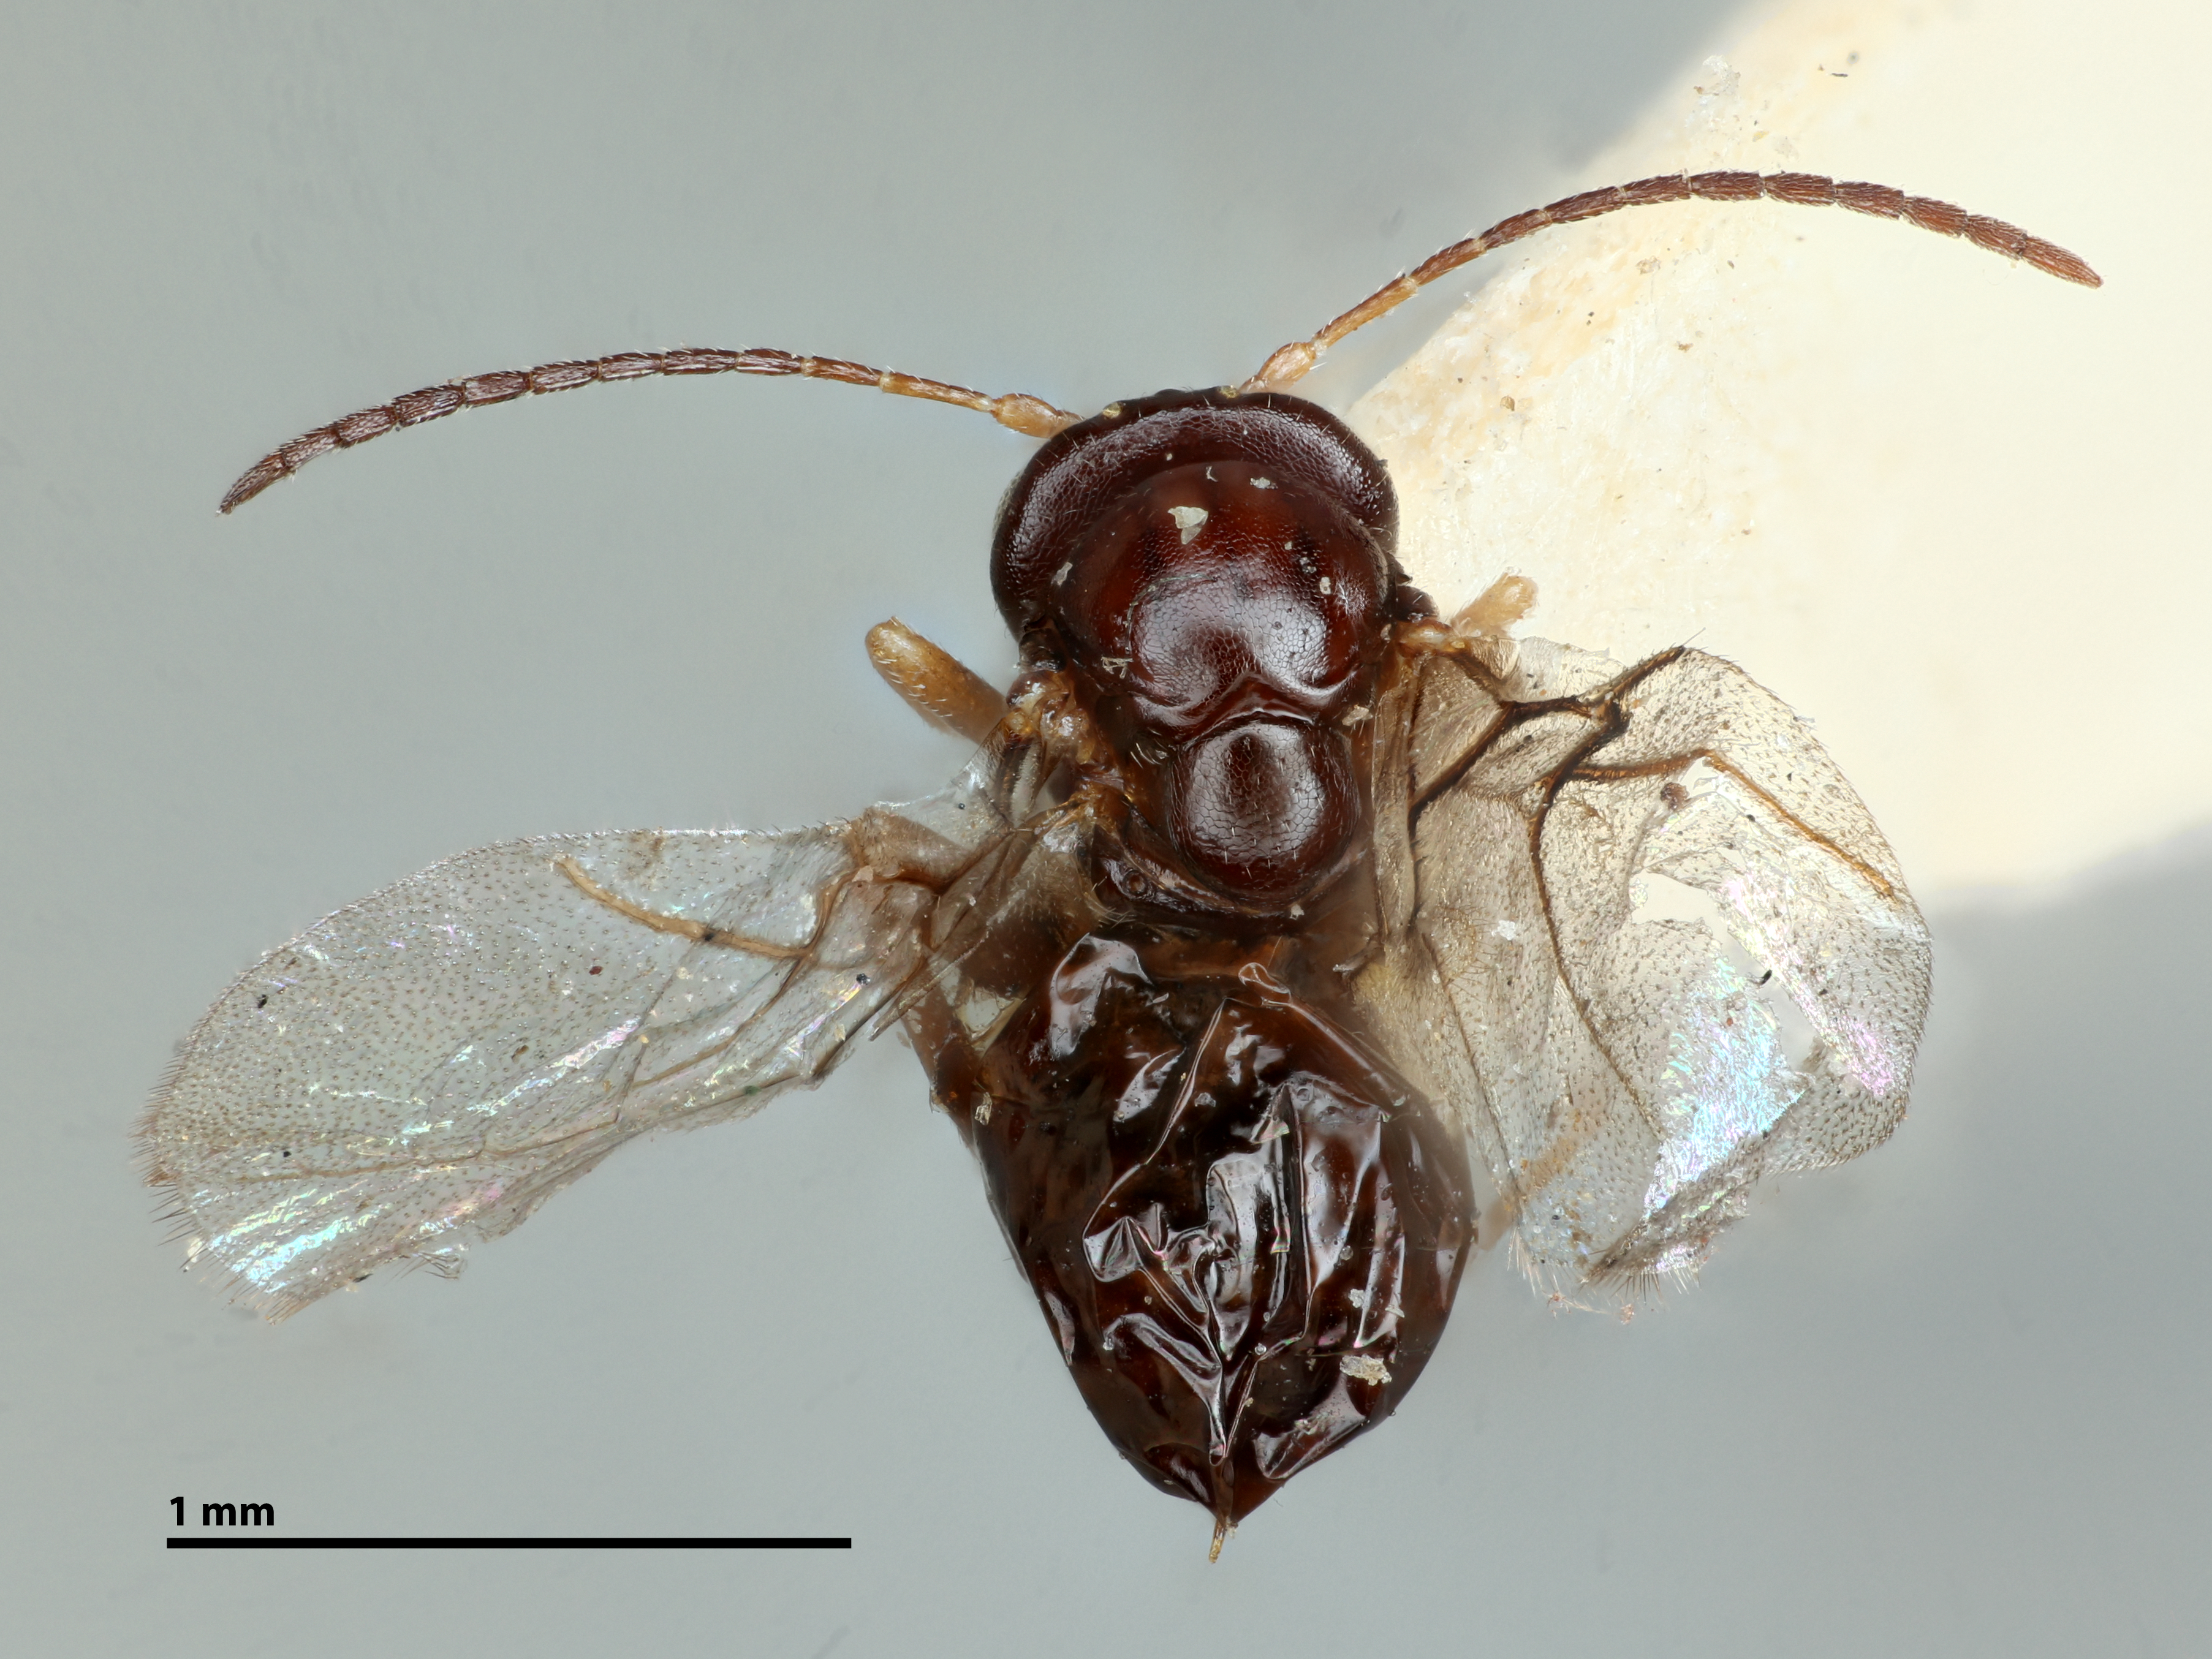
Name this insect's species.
Neuroterus clavensis
